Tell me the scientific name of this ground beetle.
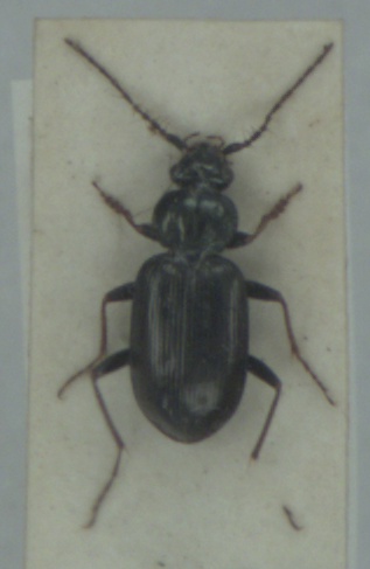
Loricera pilicornis
